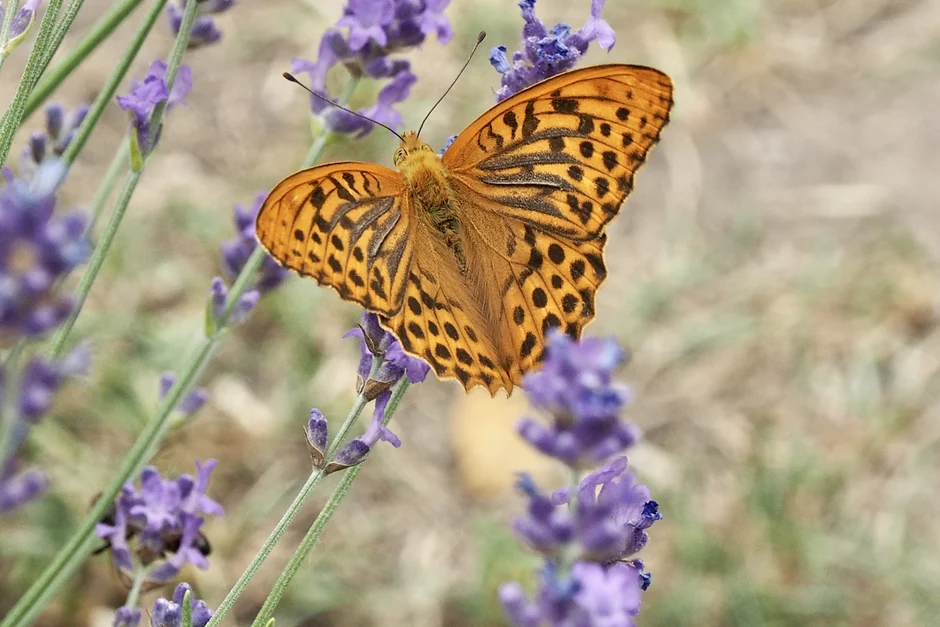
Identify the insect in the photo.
Argynnis paphia
